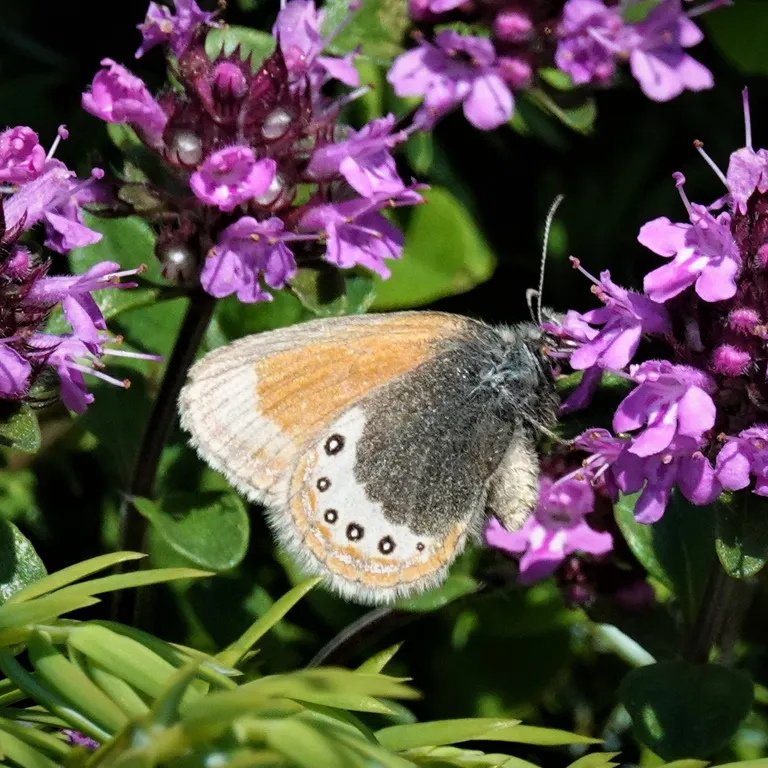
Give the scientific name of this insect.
Coenonympha gardetta
